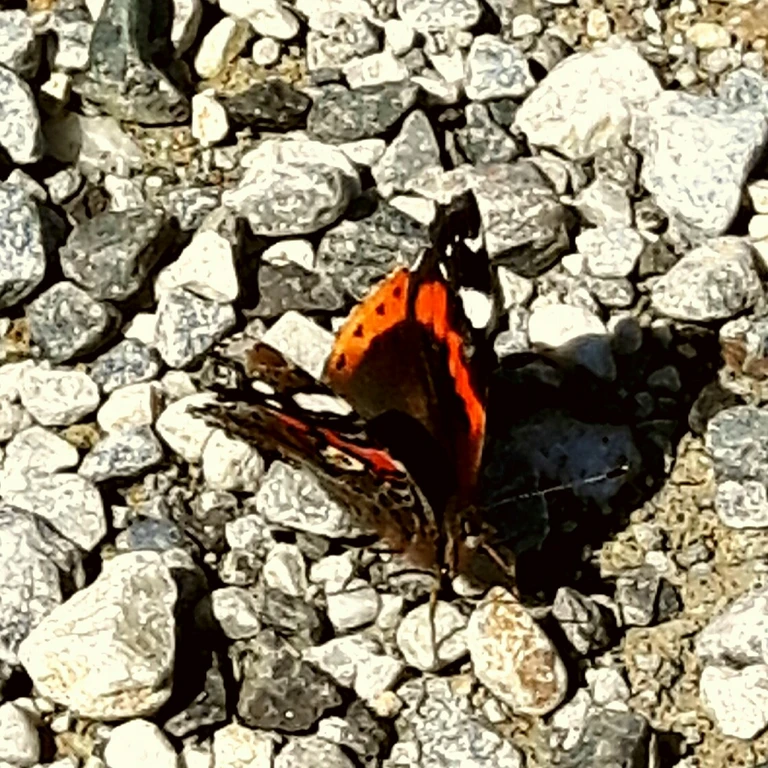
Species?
Vanessa atalanta
